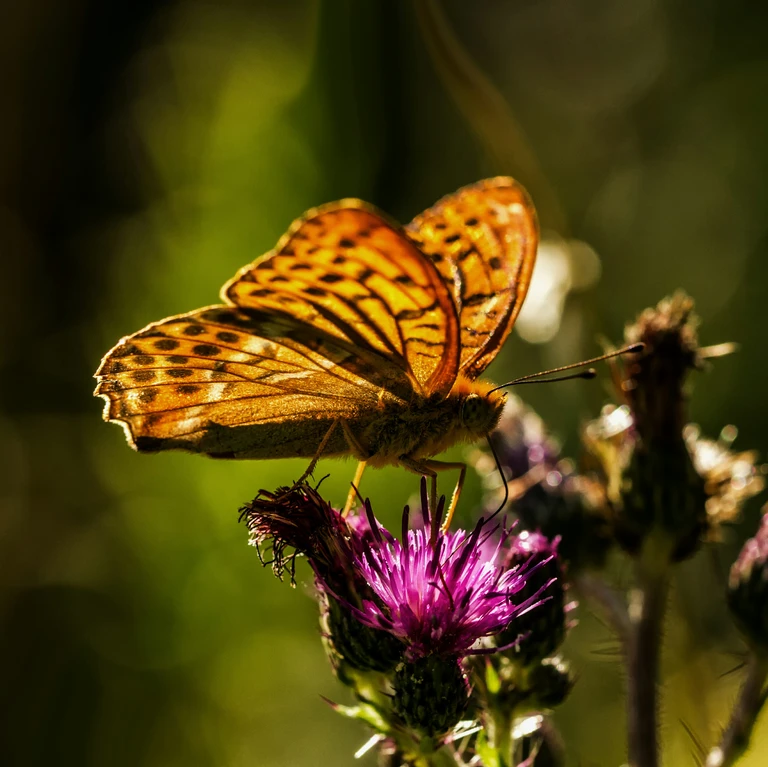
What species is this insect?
Argynnis paphia
